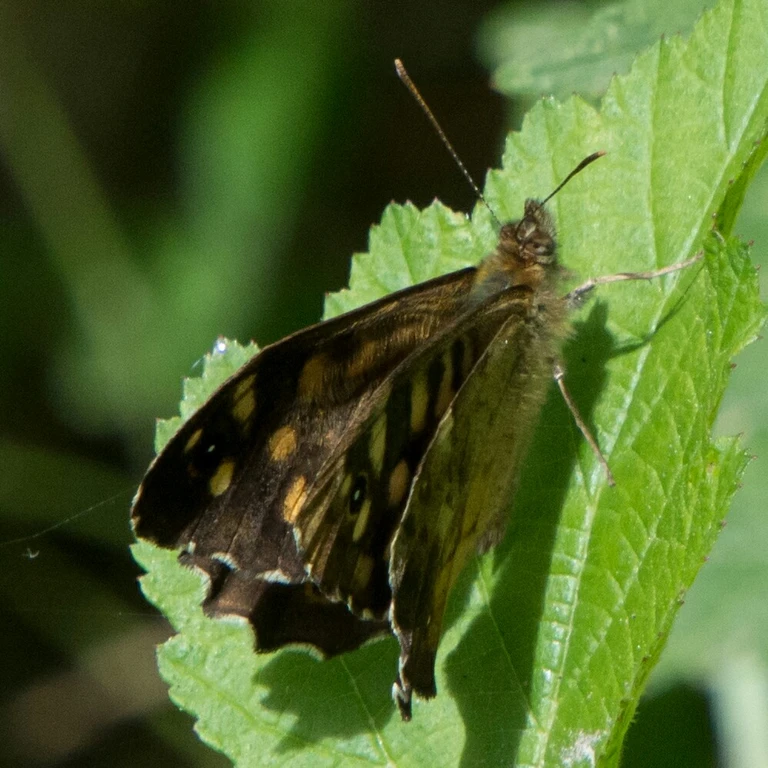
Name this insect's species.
Pararge aegeria
